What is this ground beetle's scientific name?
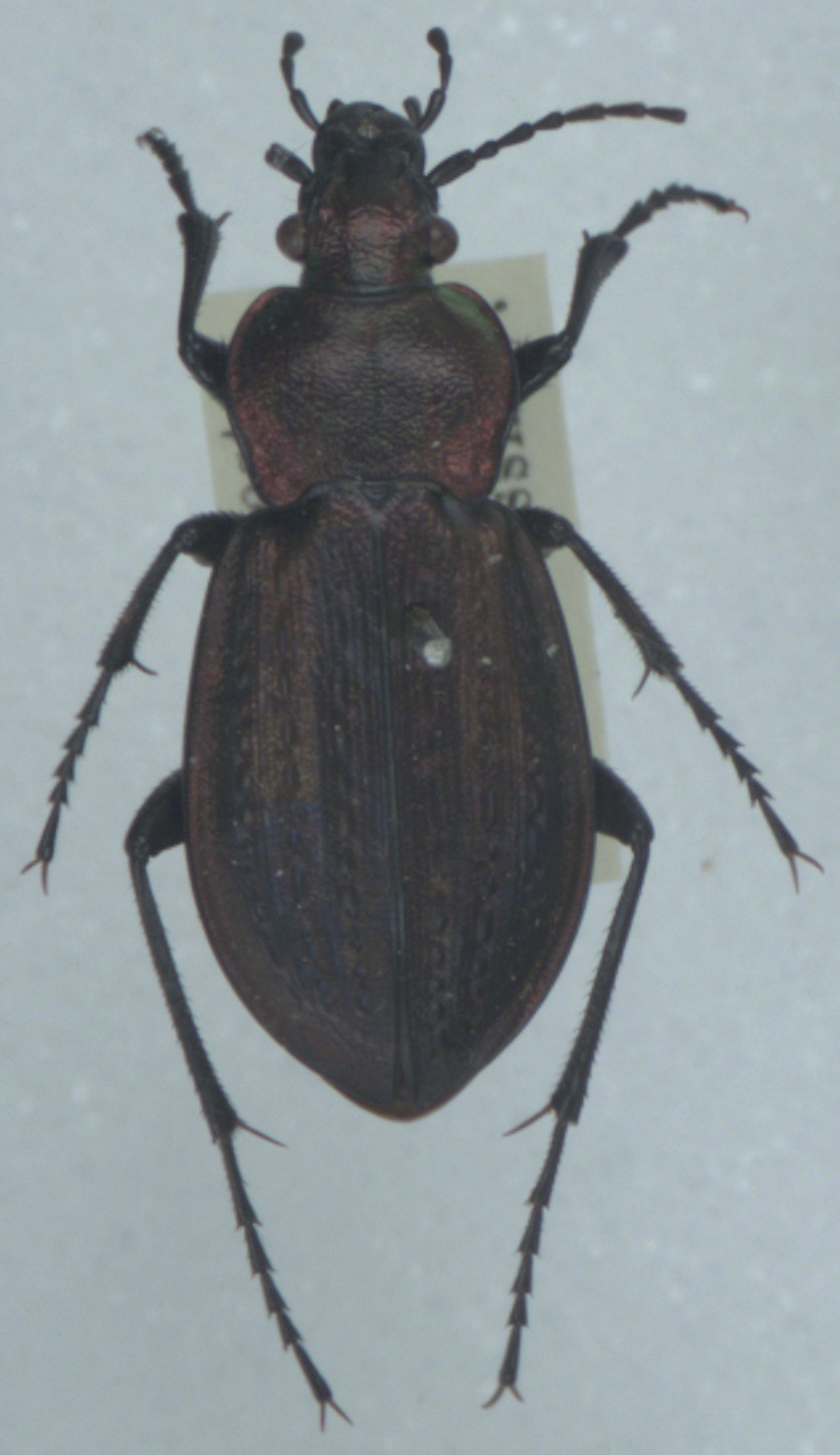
Carabus arvensis
